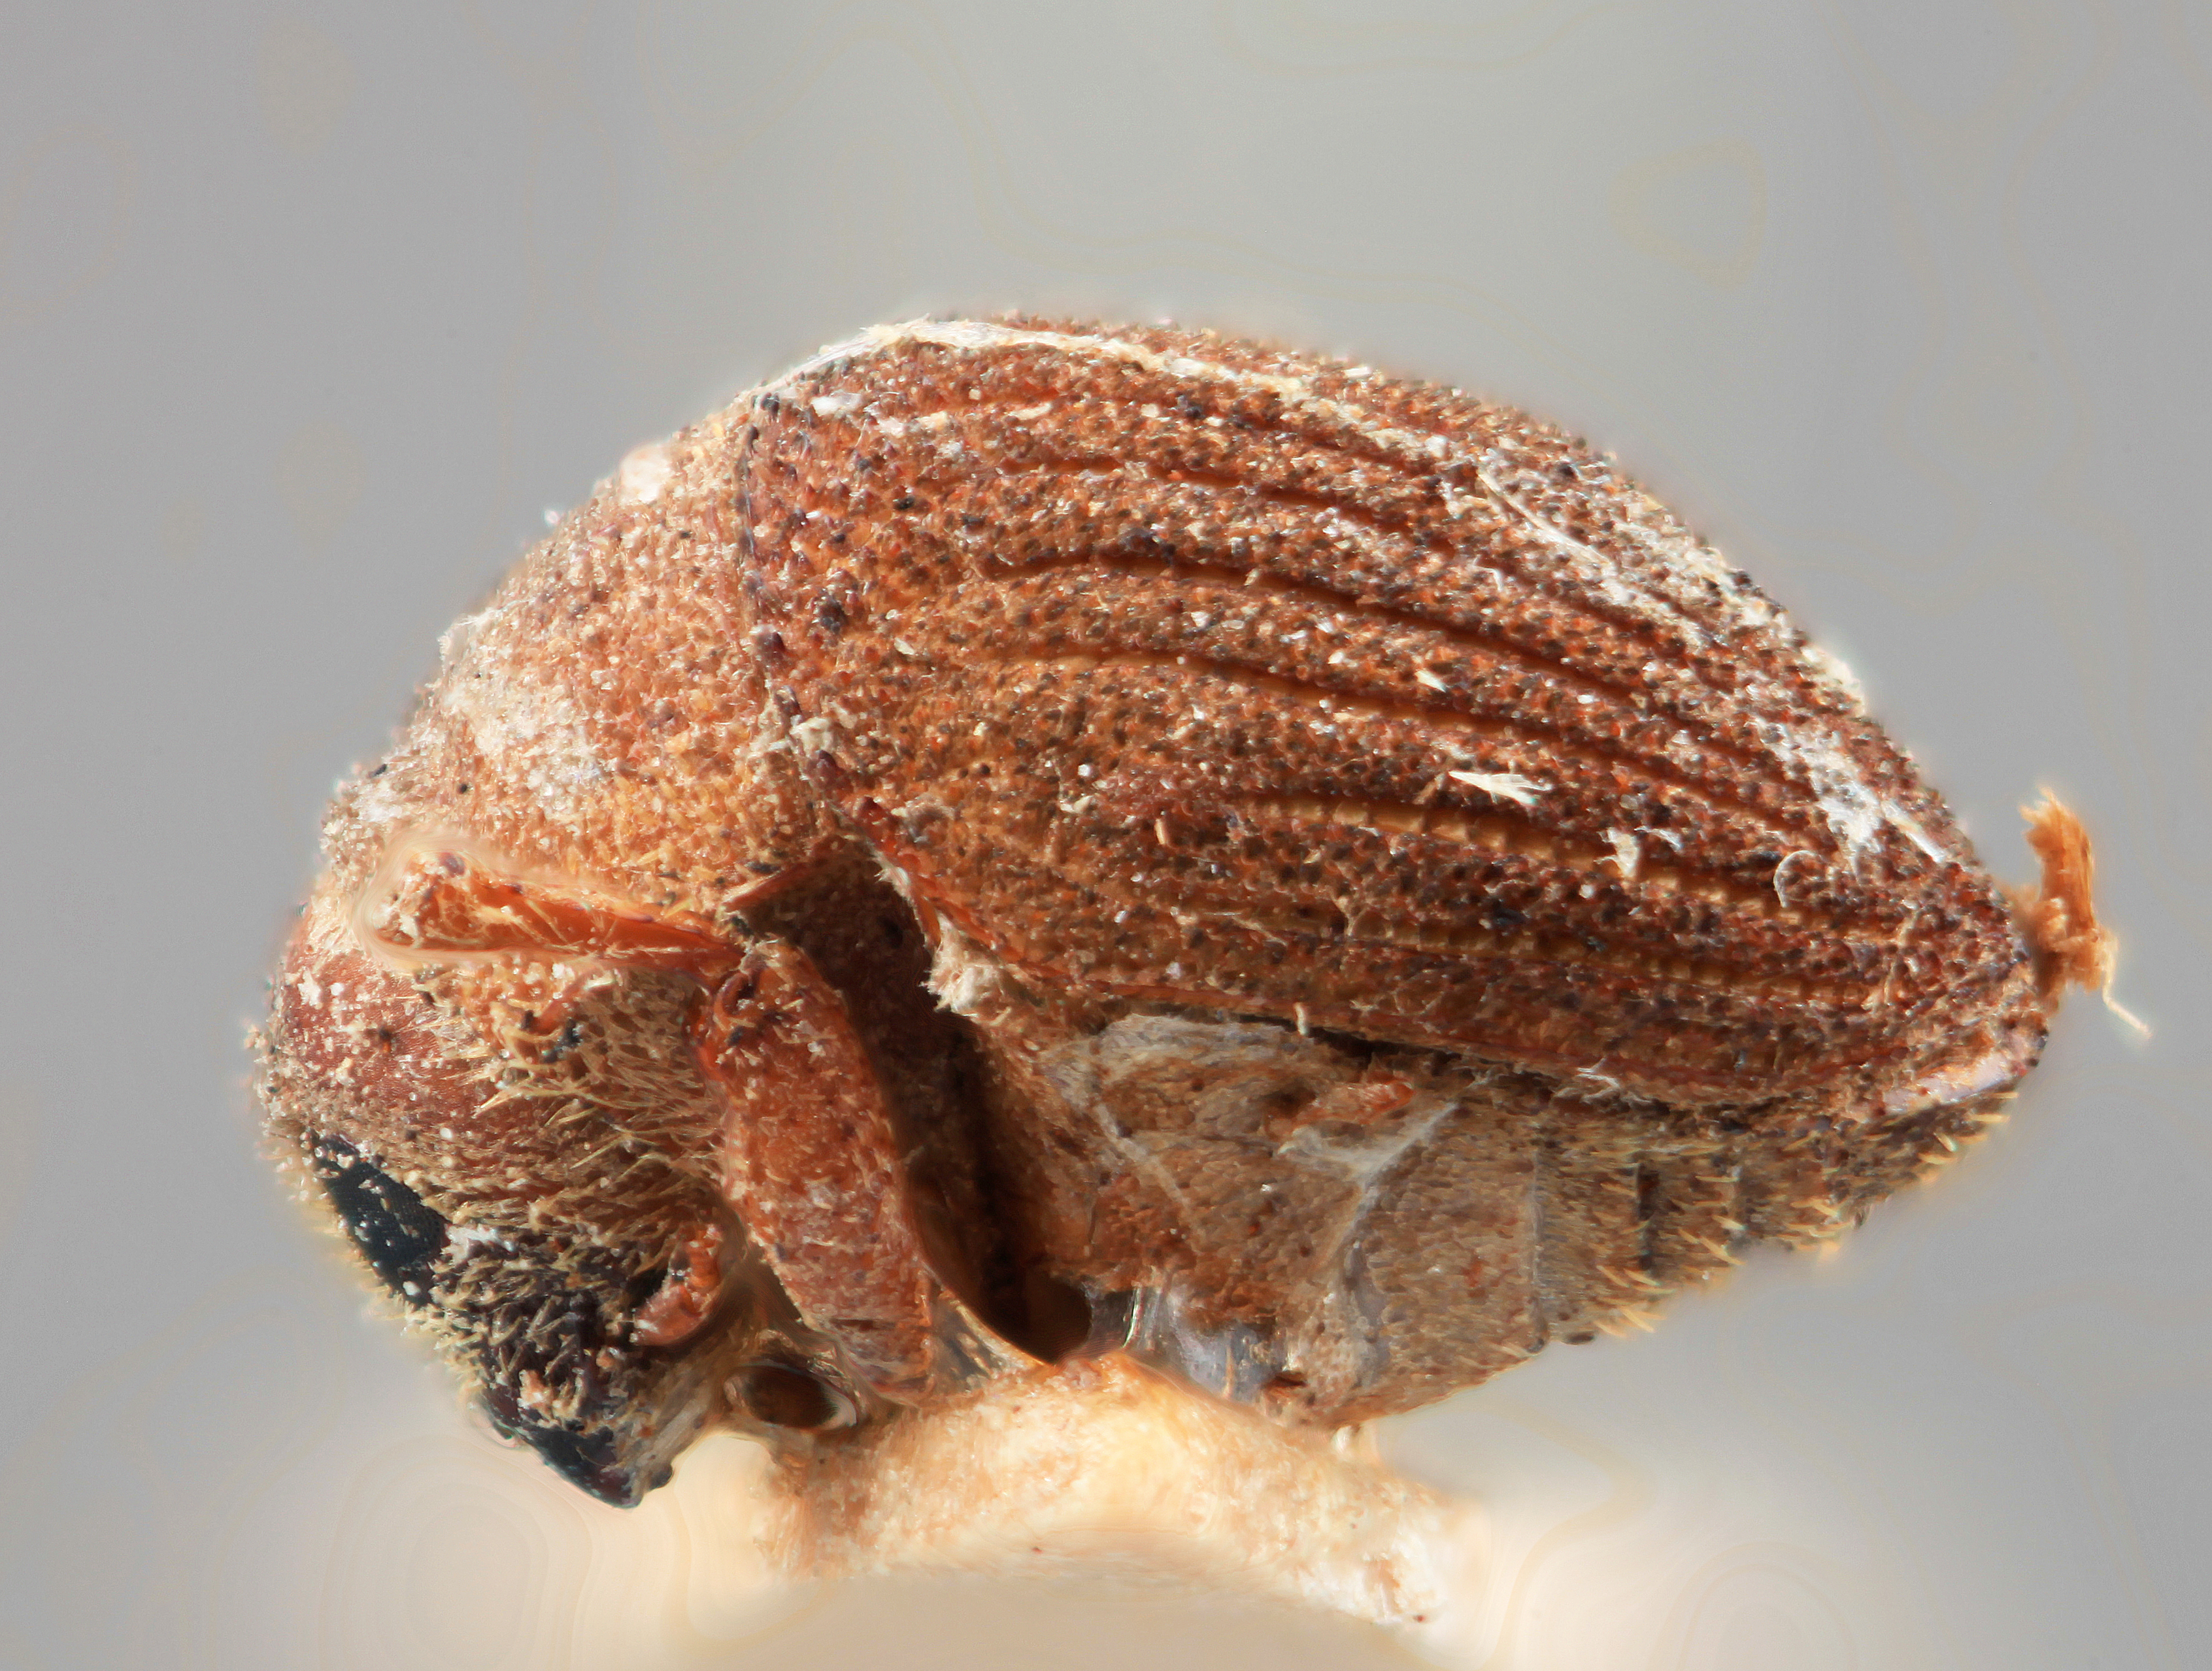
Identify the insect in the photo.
Sphaerotrypes bengalensis
